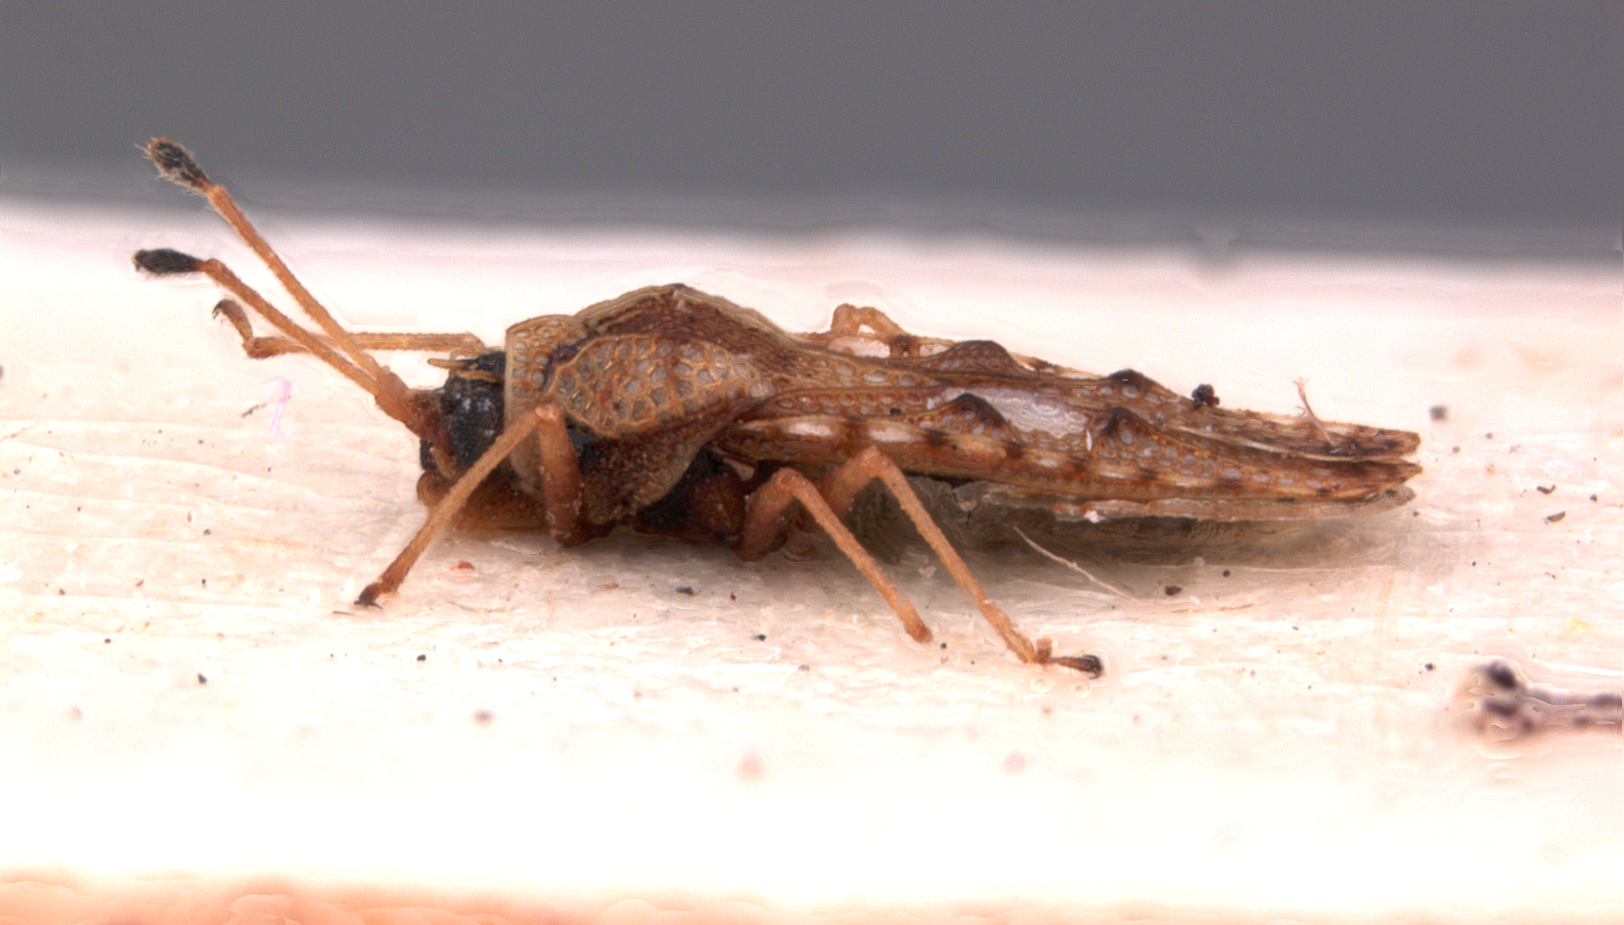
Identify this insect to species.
Dictyla alia
